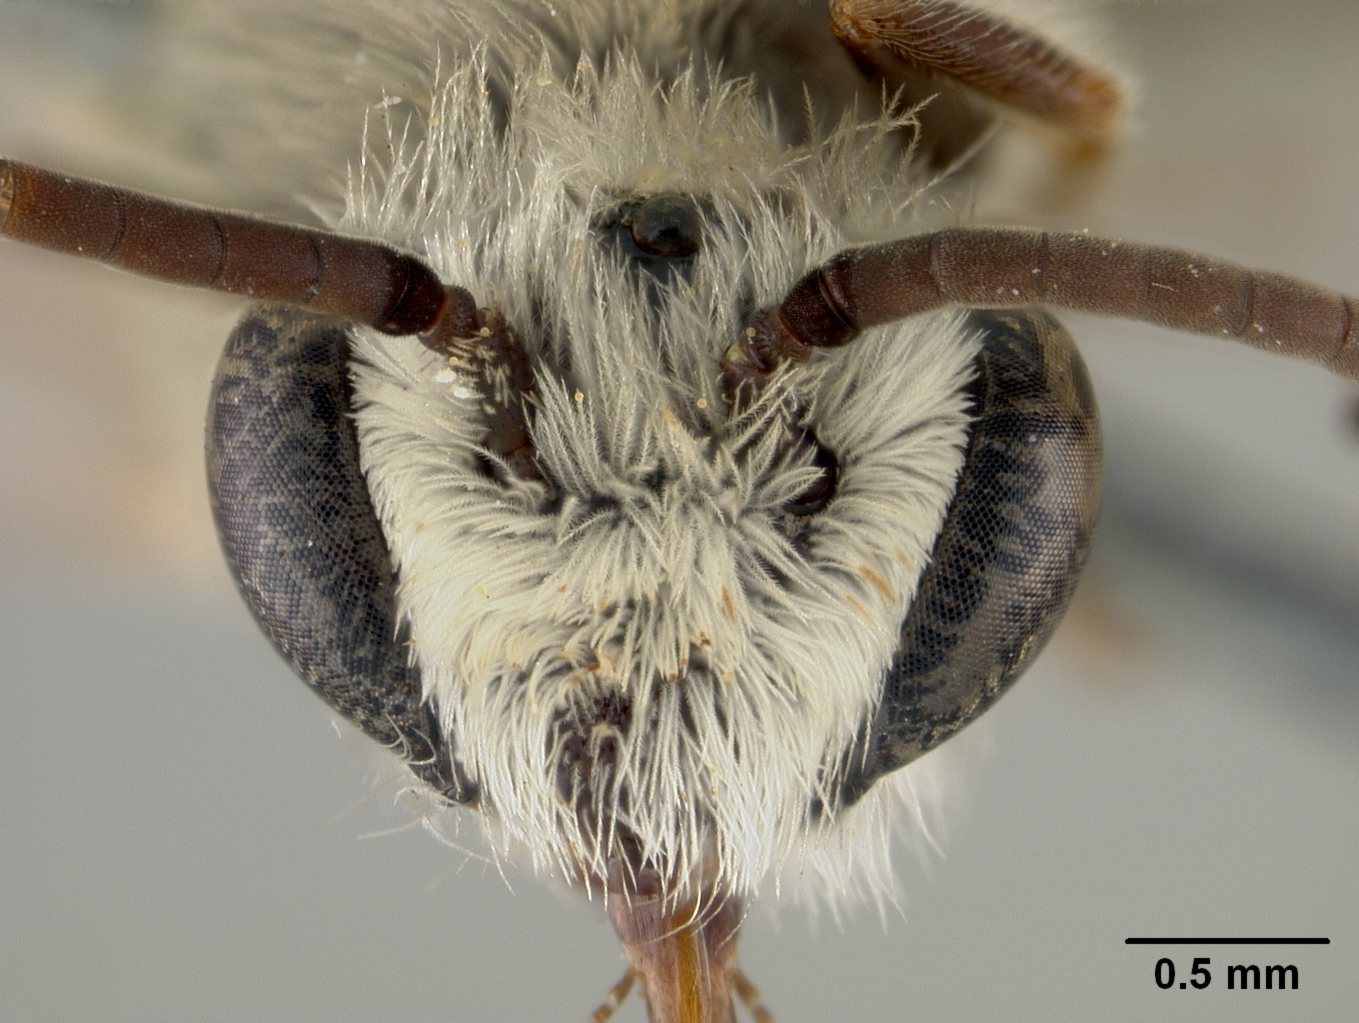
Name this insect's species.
Colletes annae
